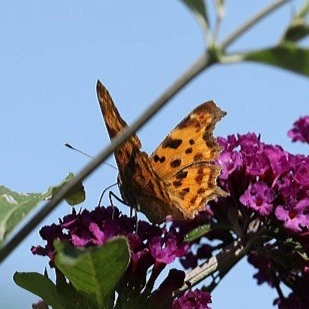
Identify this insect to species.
Polygonia c-album
